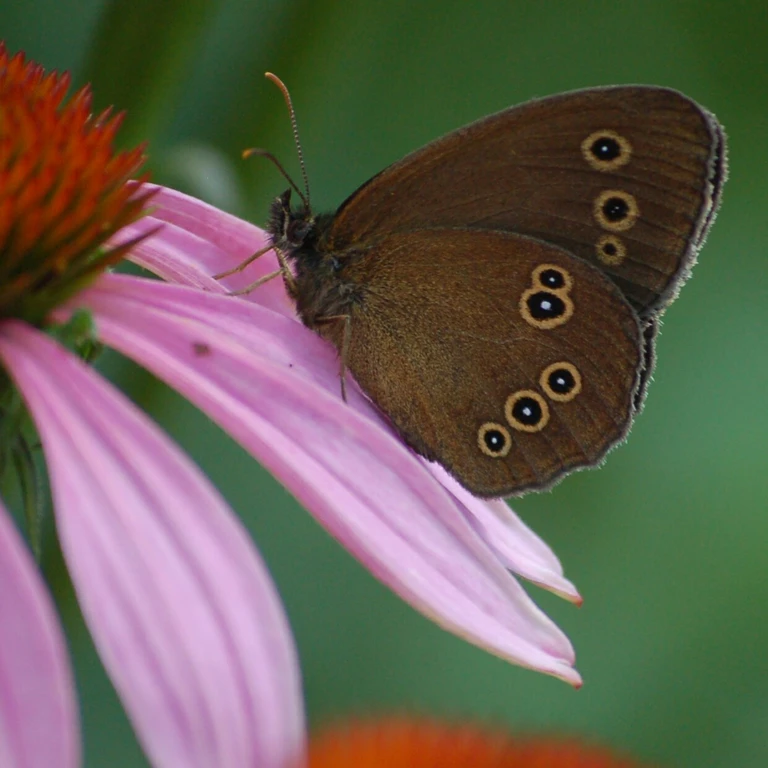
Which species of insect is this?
Aphantopus hyperantus
